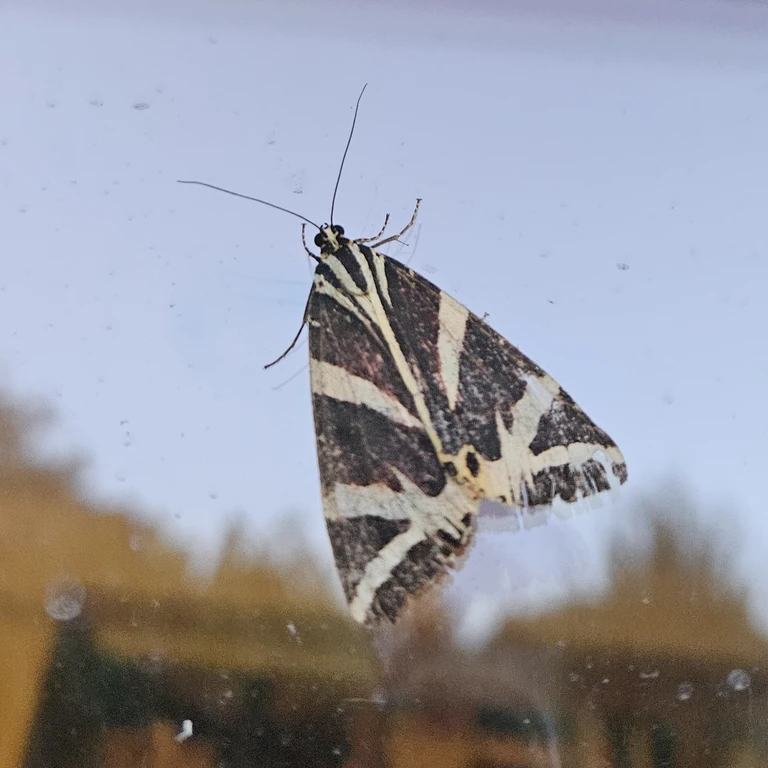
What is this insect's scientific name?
Euplagia quadripunctaria
